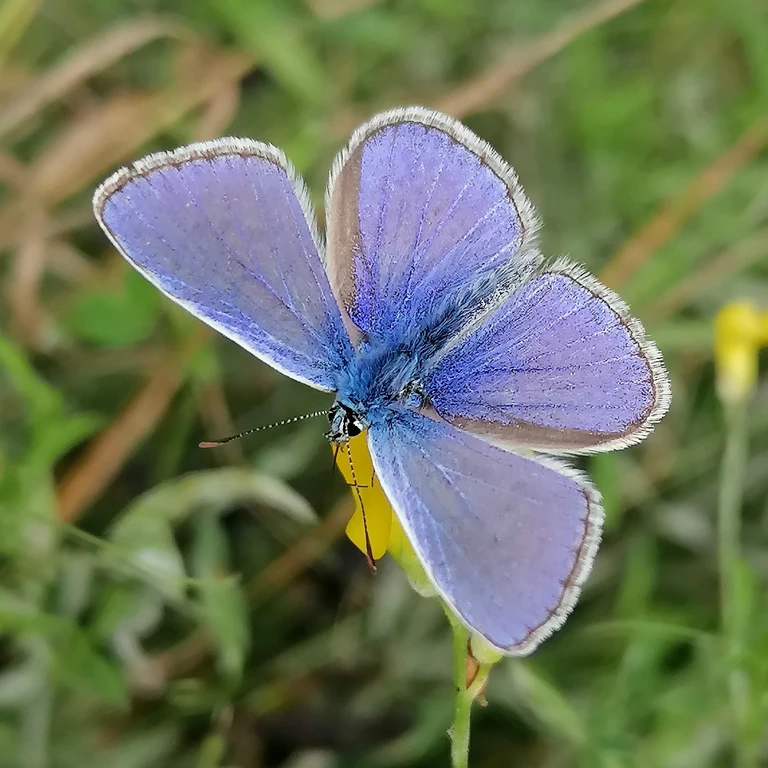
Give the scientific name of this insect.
Polyommatus icarus
